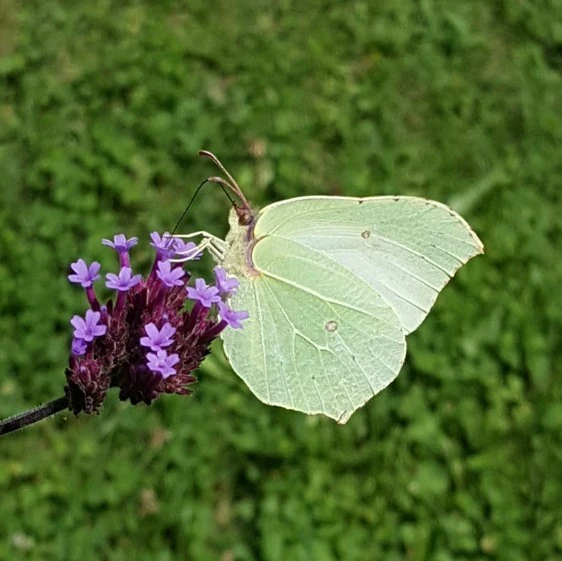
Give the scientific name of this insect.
Gonepteryx rhamni
